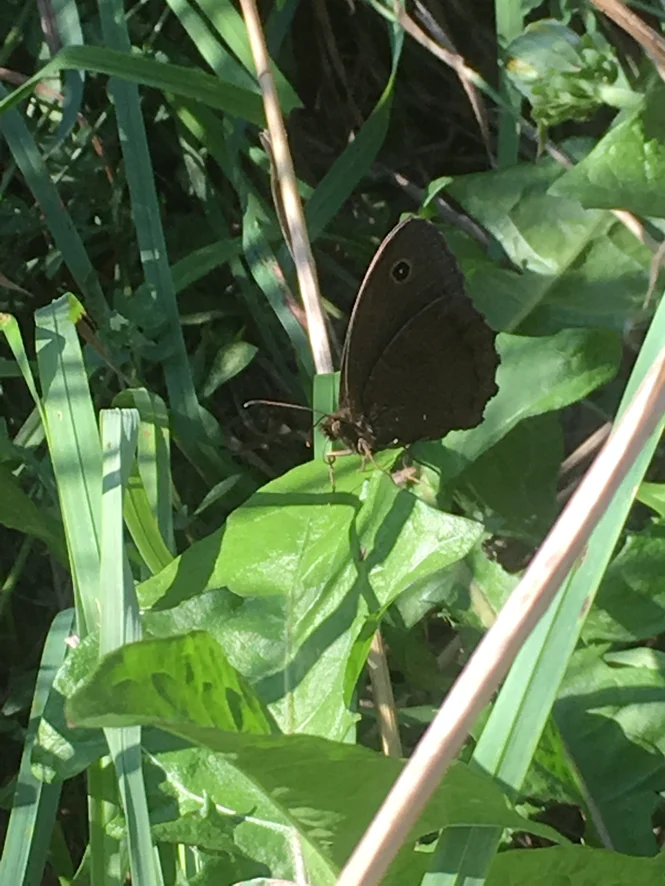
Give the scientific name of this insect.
Minois dryas
